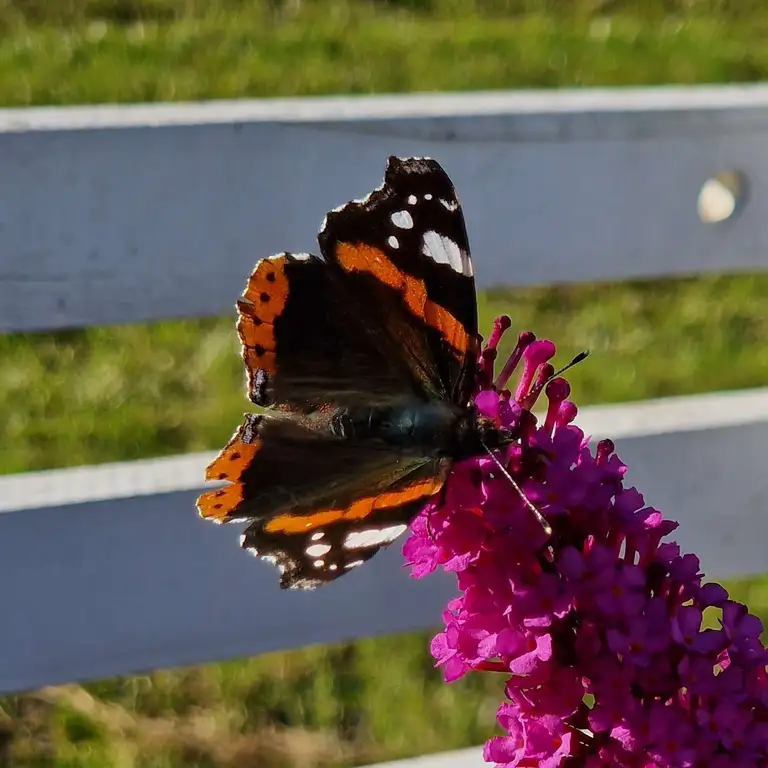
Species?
Vanessa atalanta
